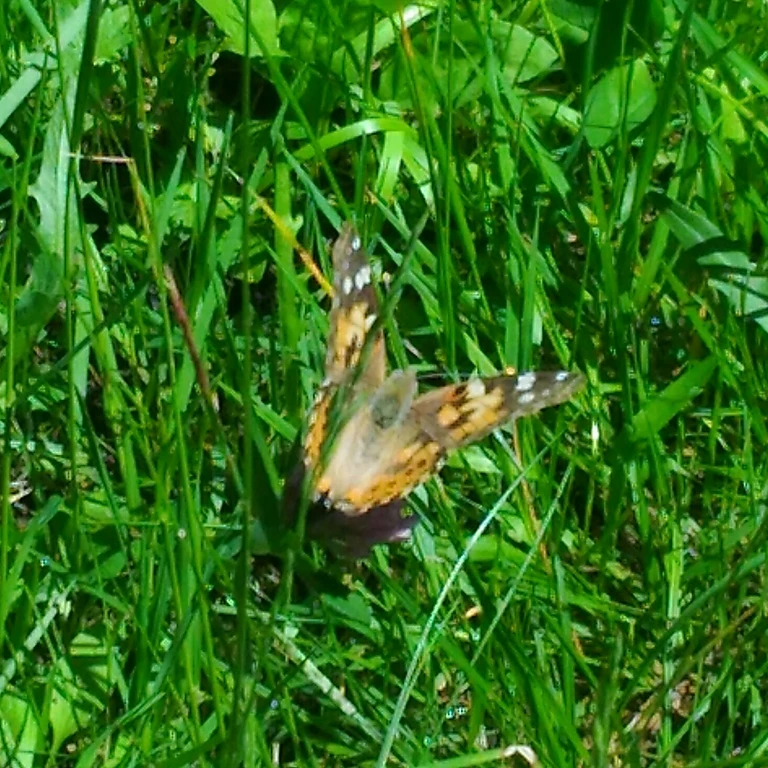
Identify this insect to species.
Vanessa cardui
